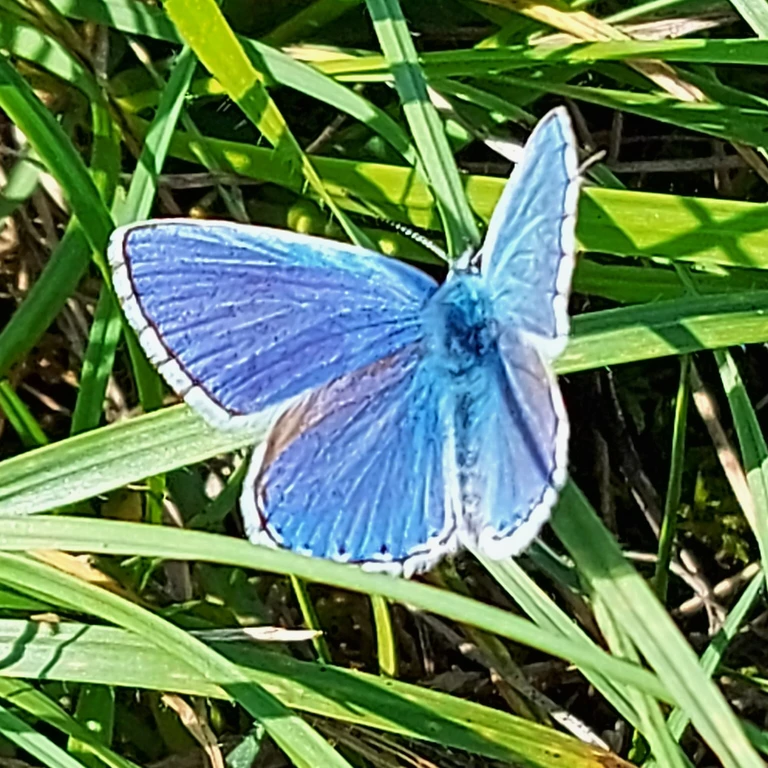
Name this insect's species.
Lysandra bellargus
